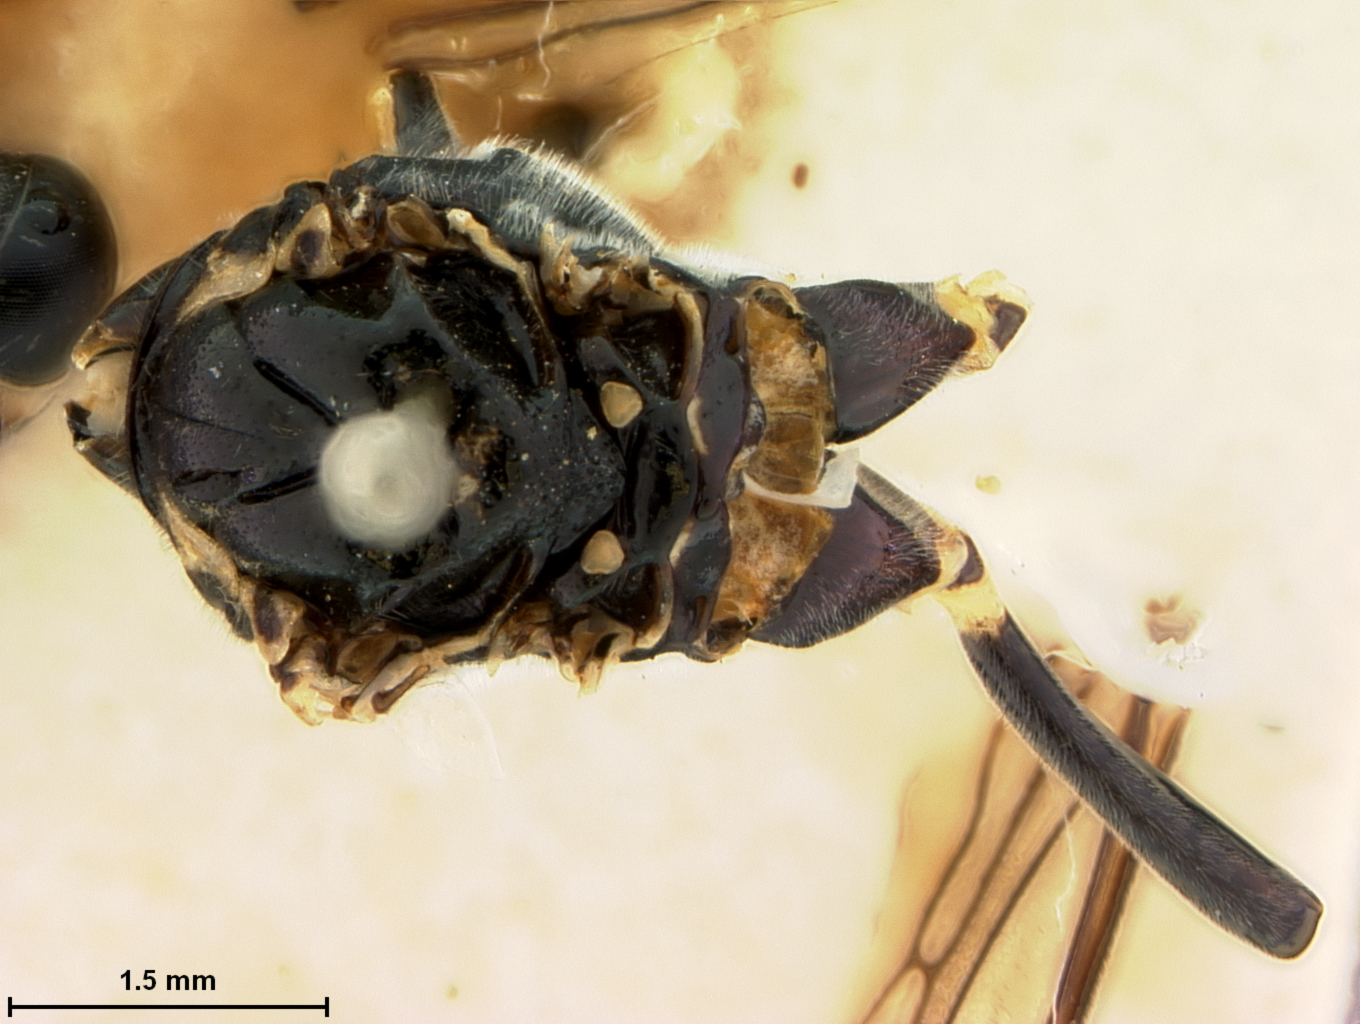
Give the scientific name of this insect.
Macrophya lucida
